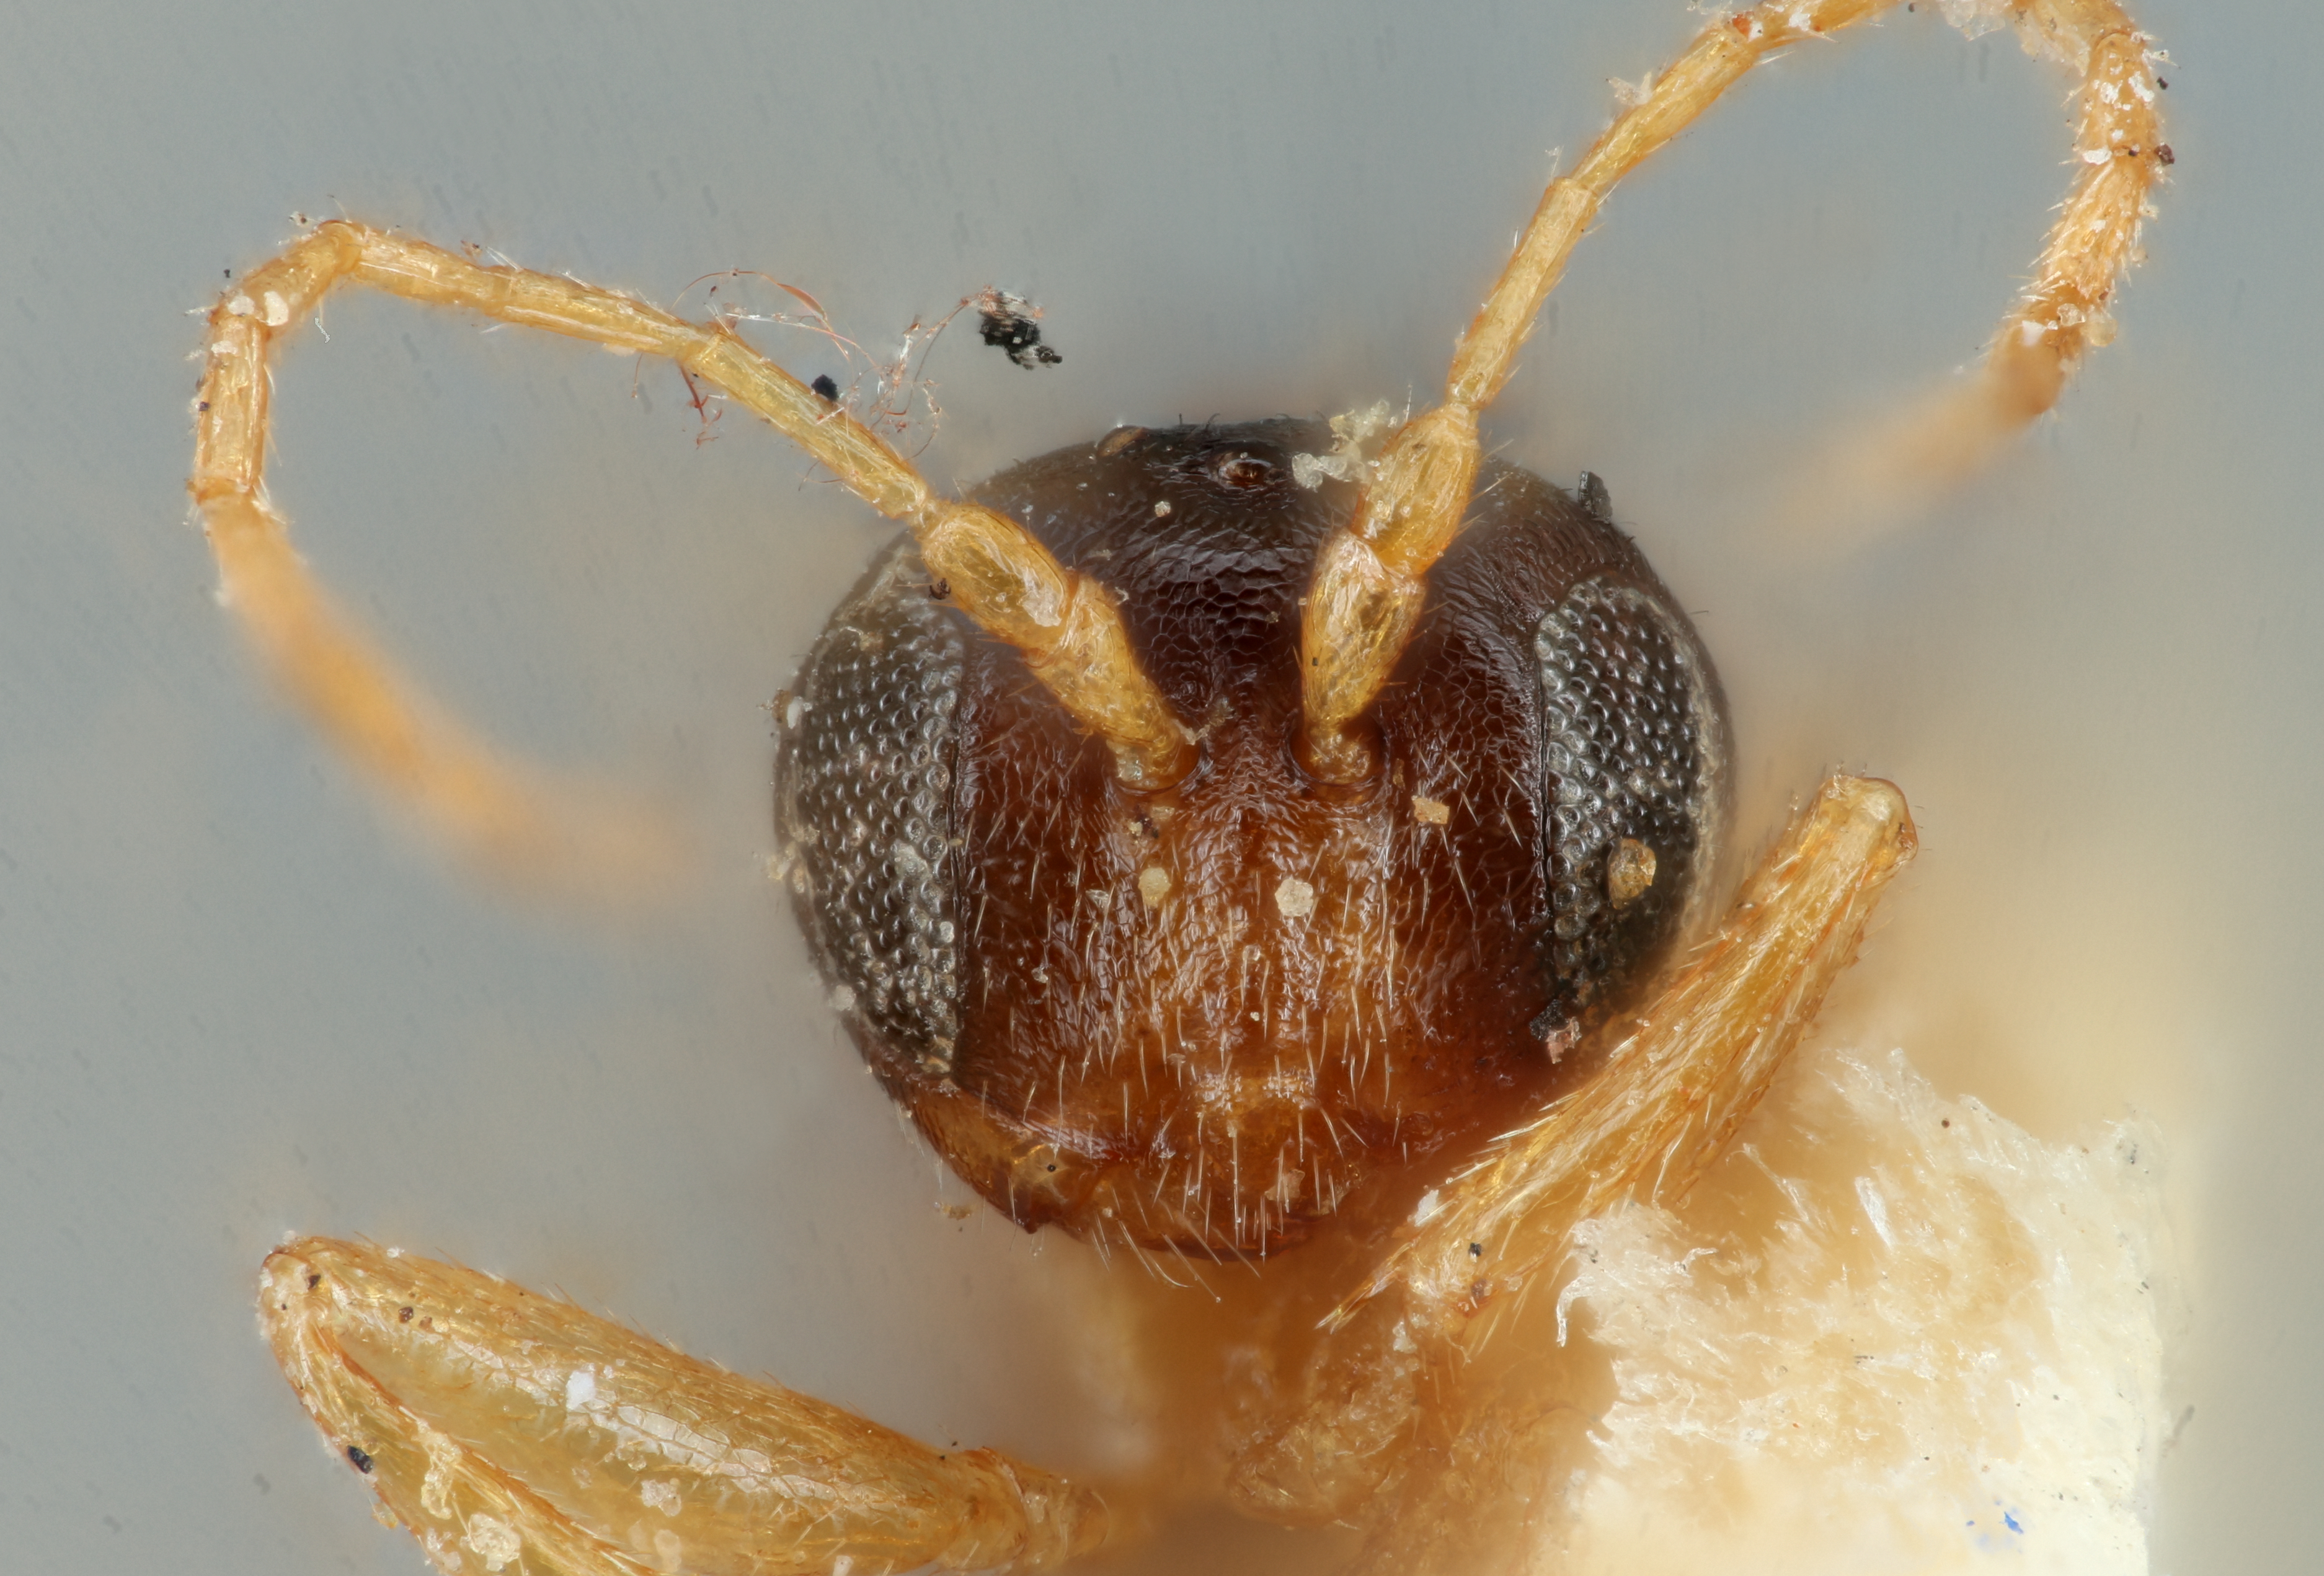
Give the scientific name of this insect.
Neuroterus sadlerensis
